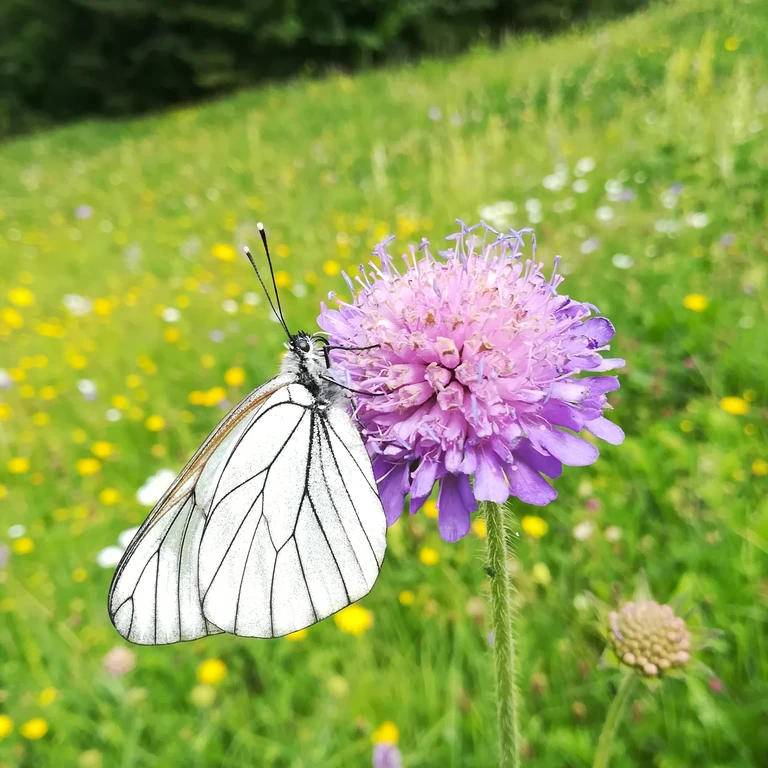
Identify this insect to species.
Aporia crataegi
